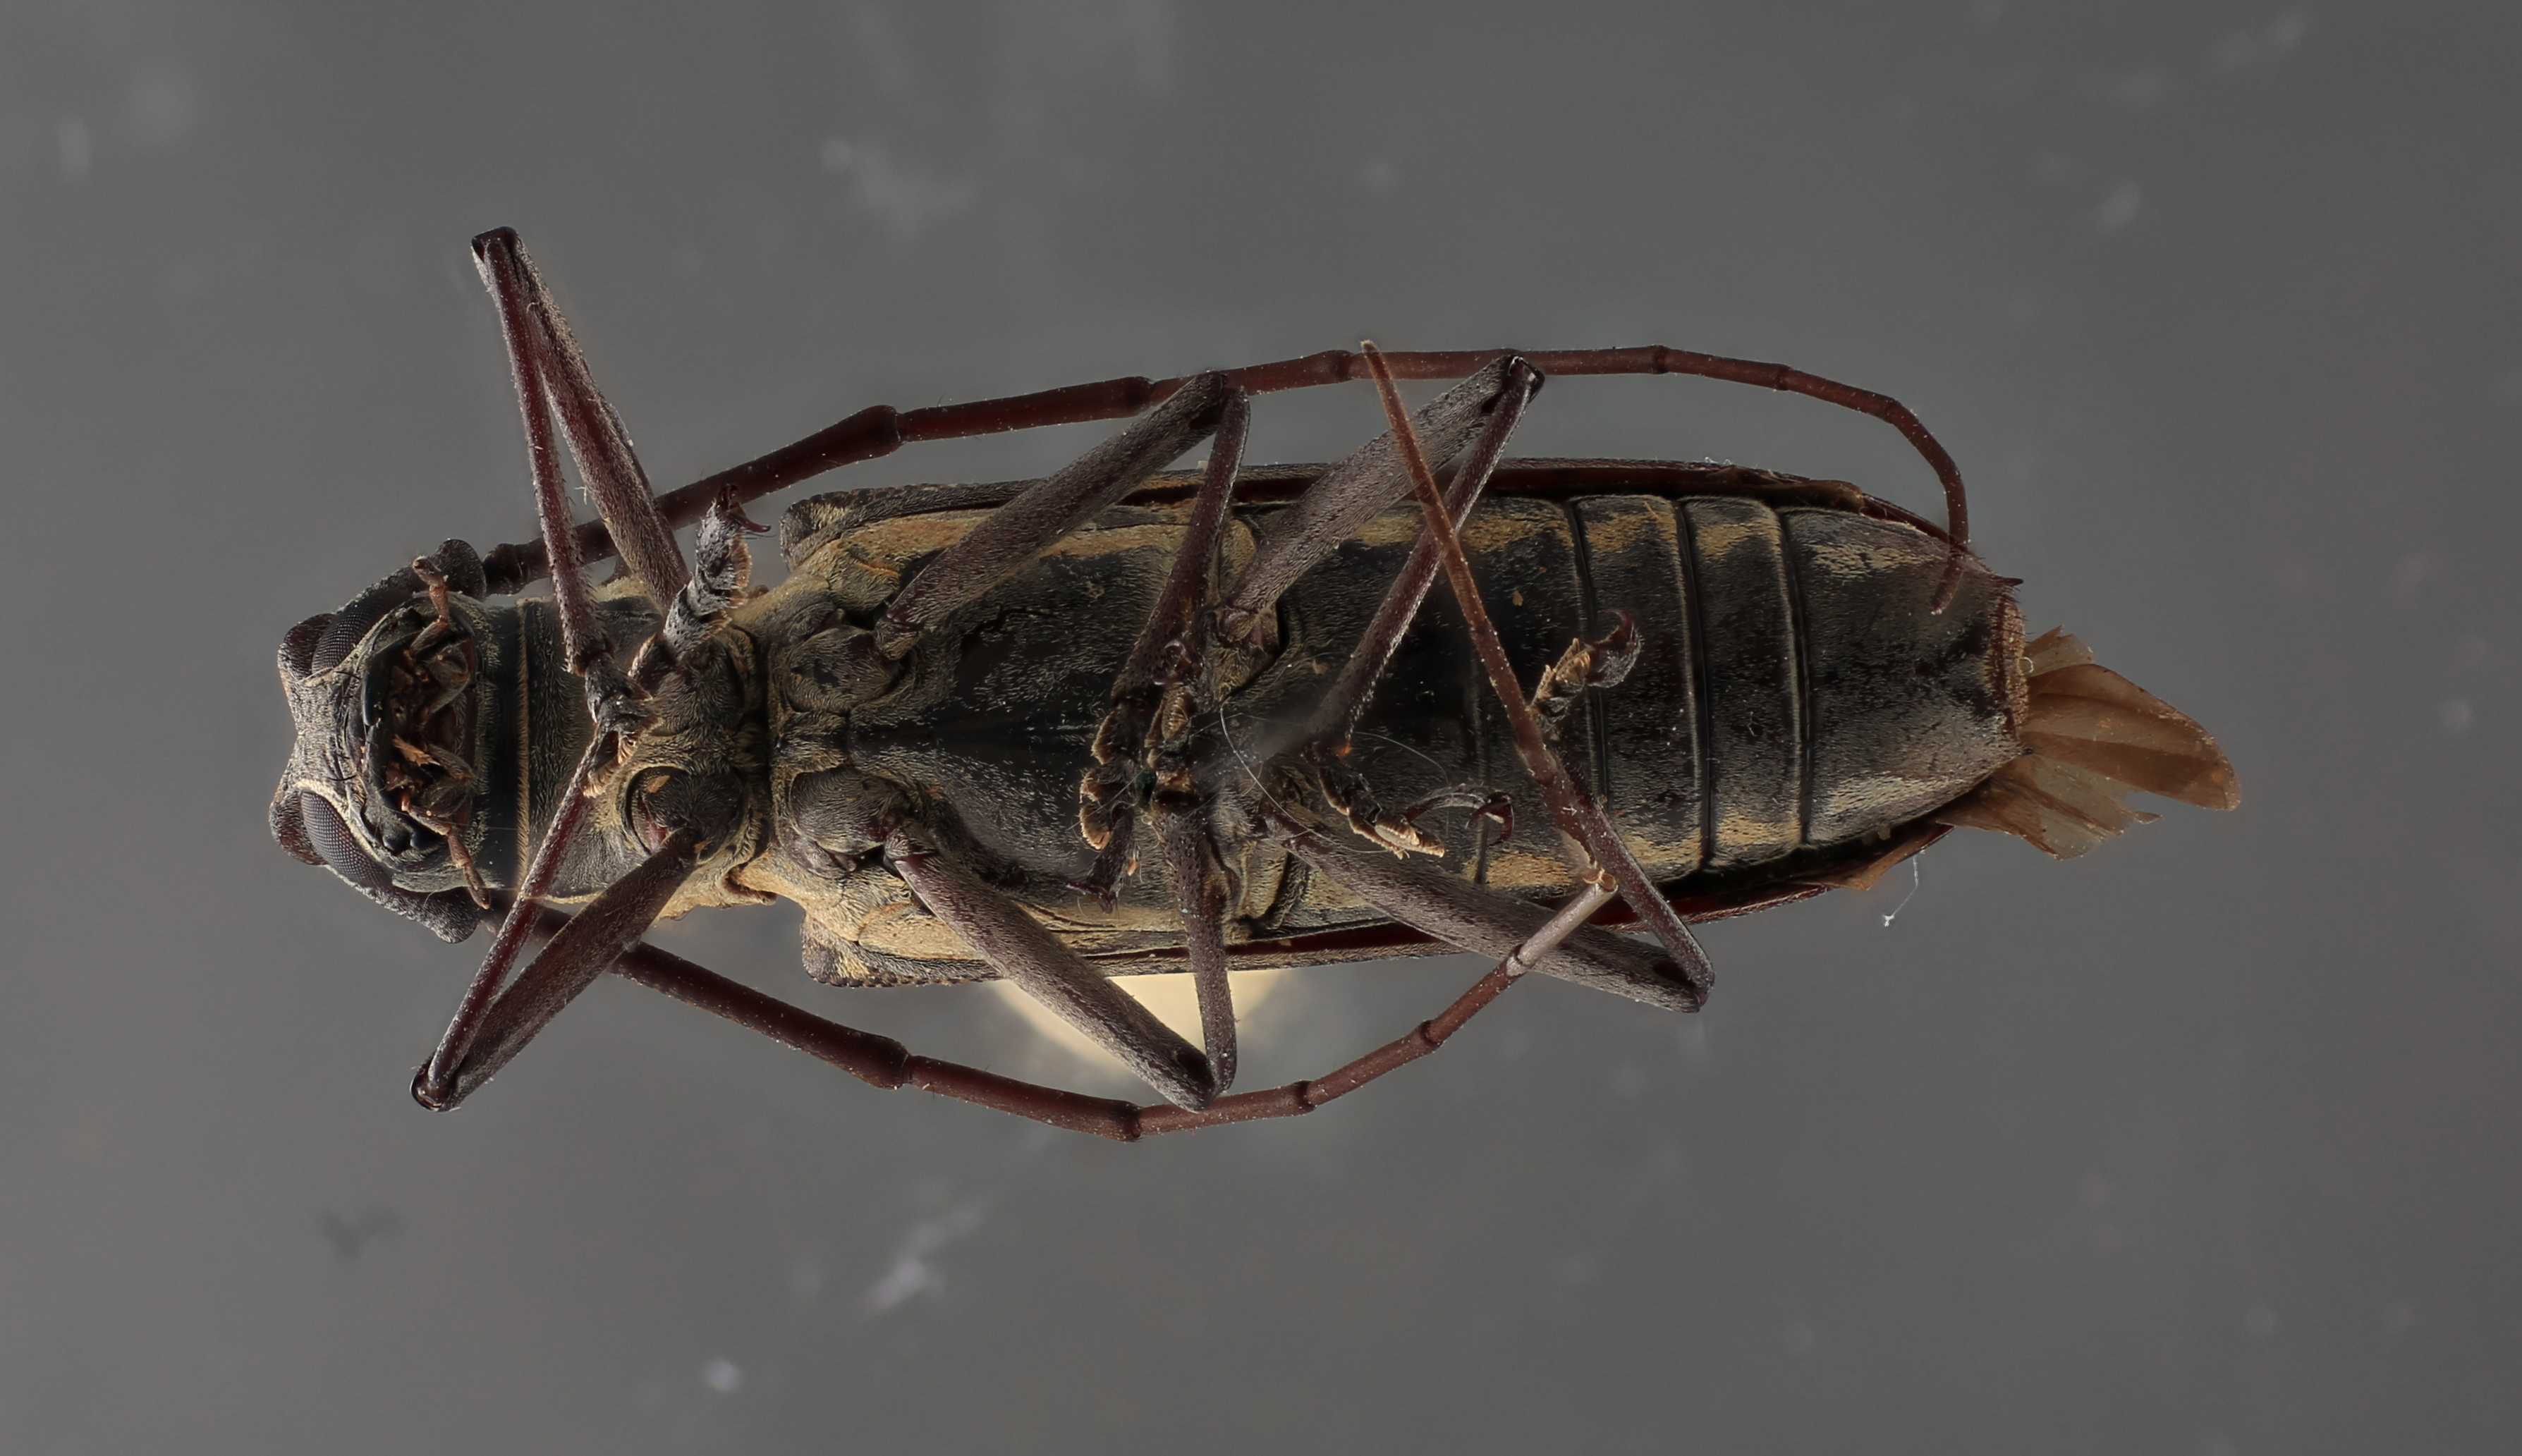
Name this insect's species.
Taeniotes affinis
